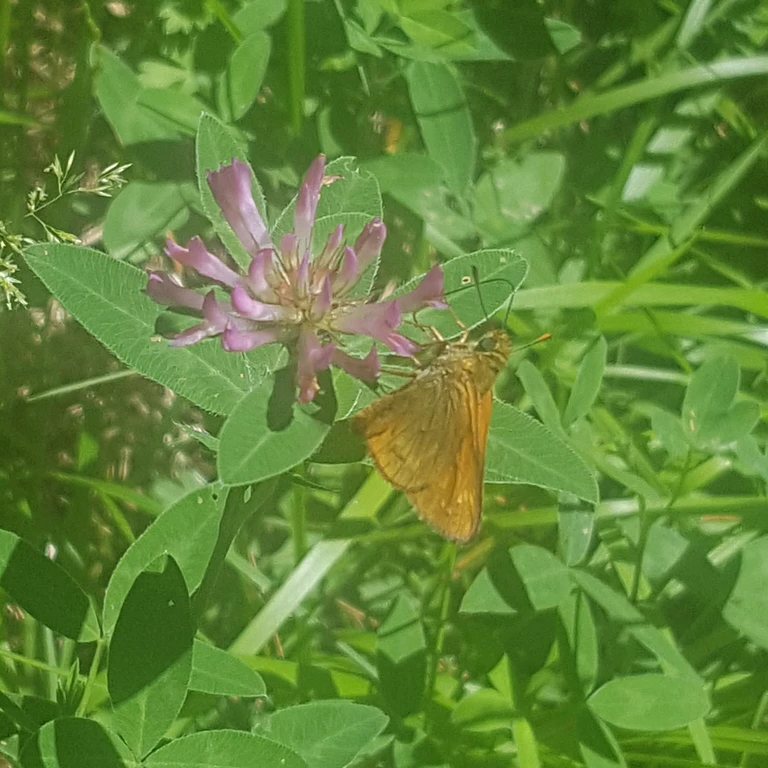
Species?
Ochlodes sylvanus (also Ochlodes venata)
